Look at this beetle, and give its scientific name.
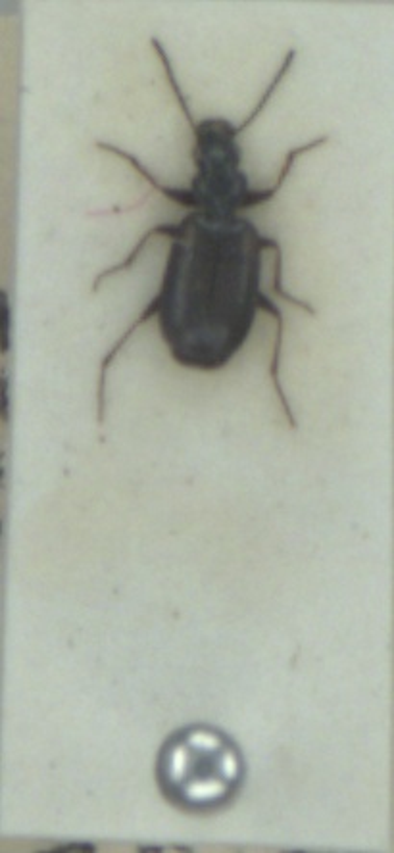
Syntomus obscuroguttatus
